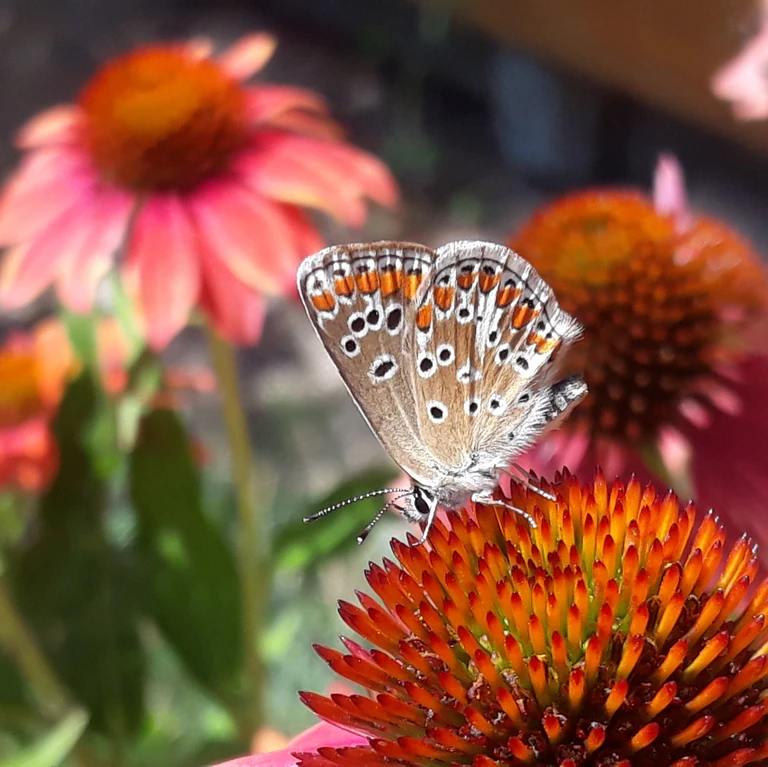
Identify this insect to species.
Aricia agestis/artaxerxes
